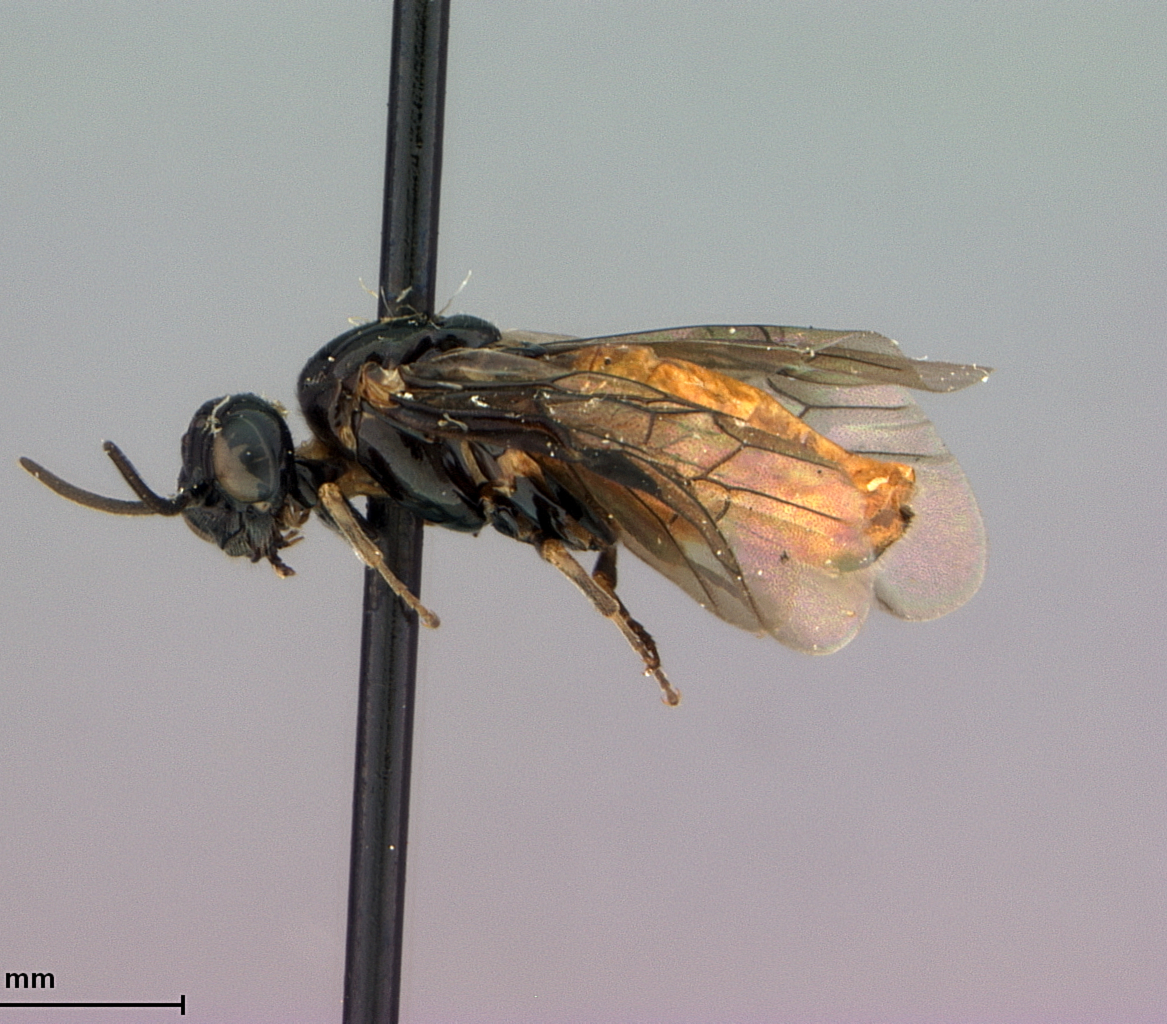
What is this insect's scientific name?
Ptenus torridus
